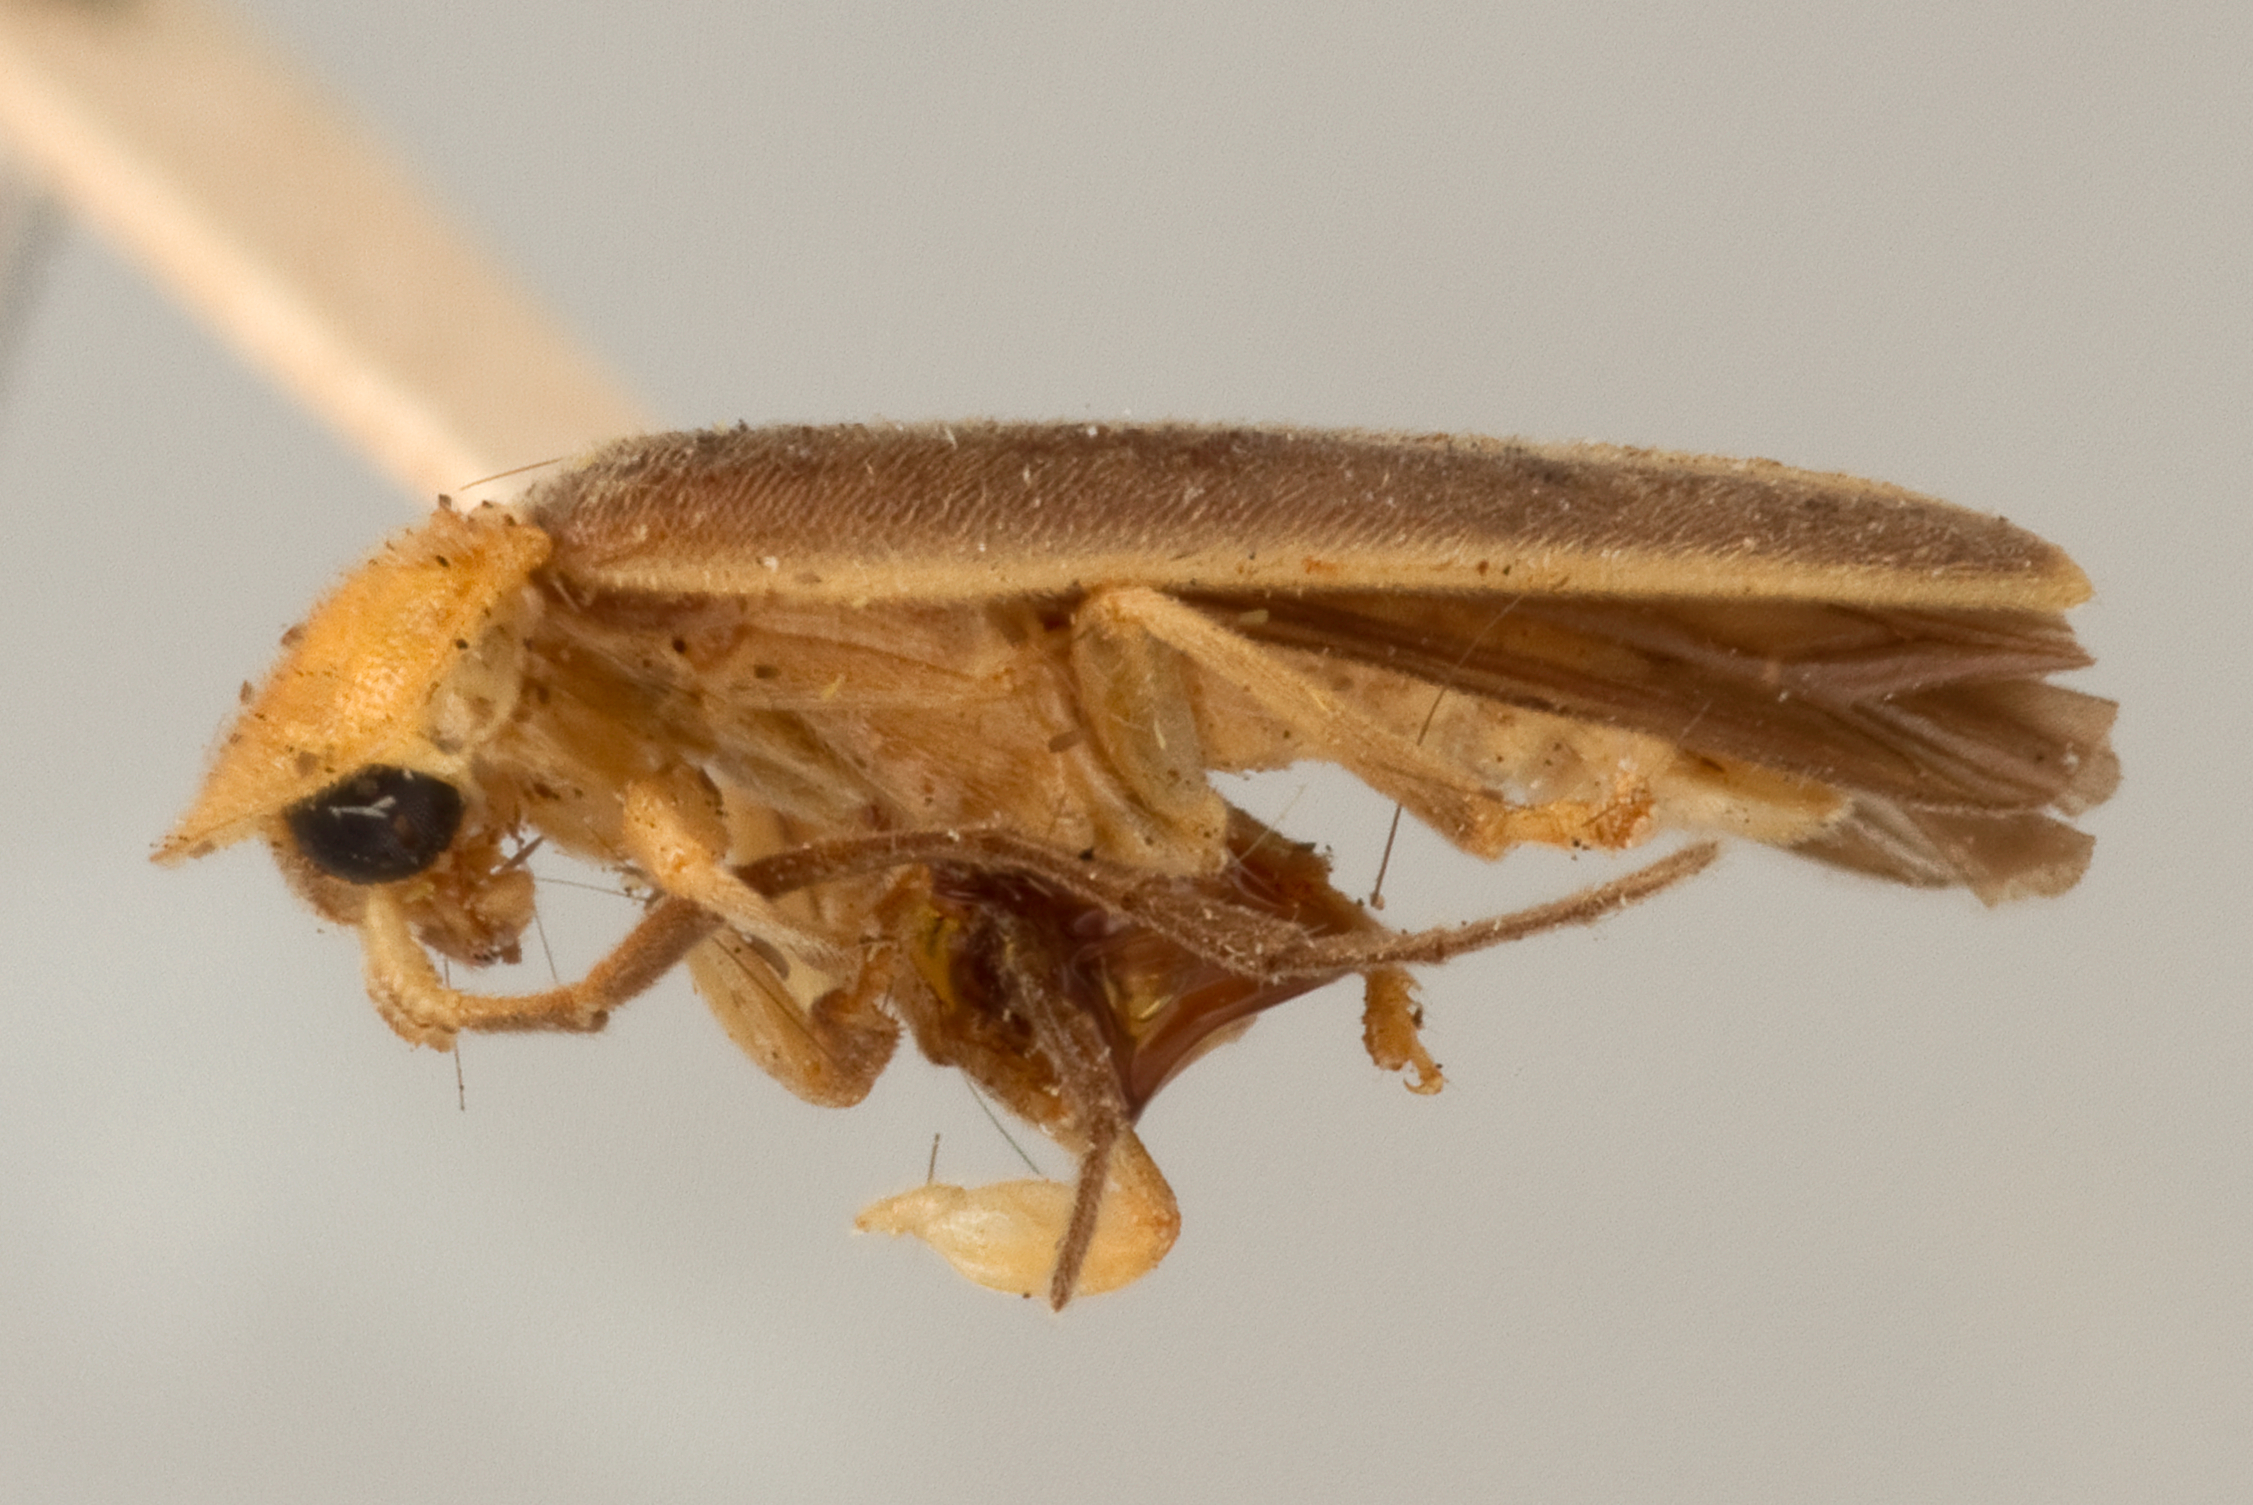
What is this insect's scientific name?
Lucidota fulvotinctus
